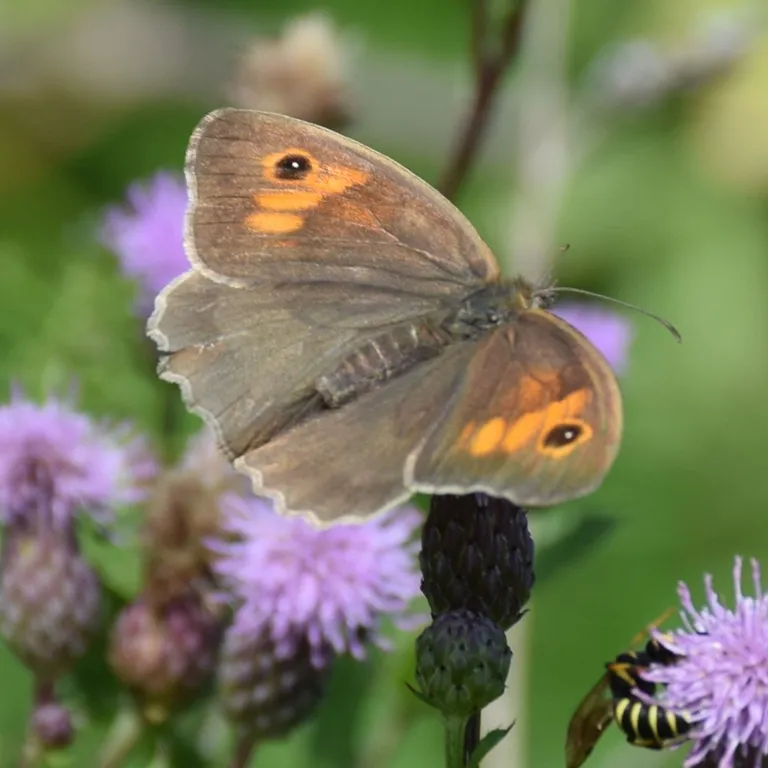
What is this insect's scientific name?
Maniola jurtina
